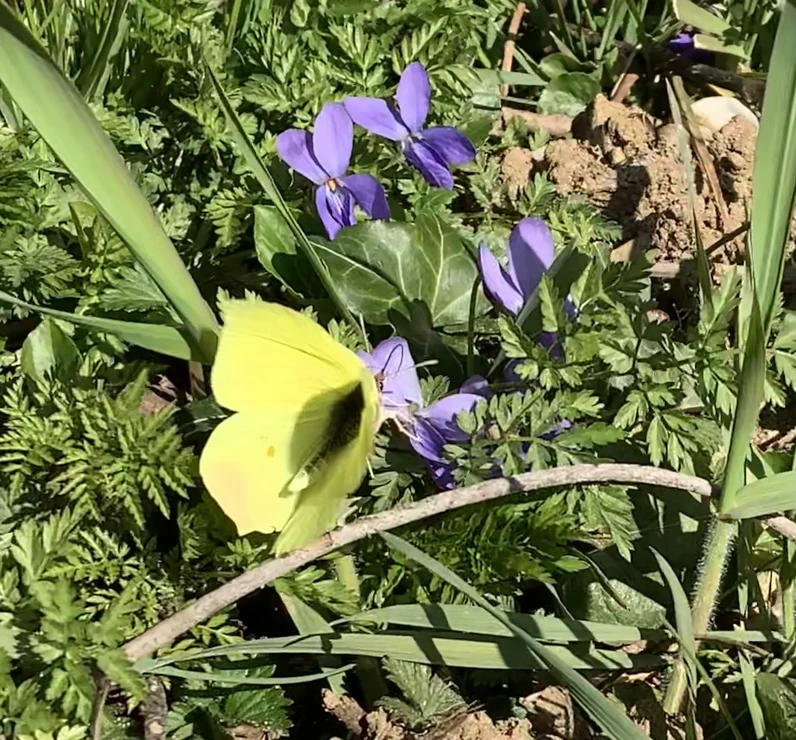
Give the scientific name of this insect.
Gonepteryx rhamni
